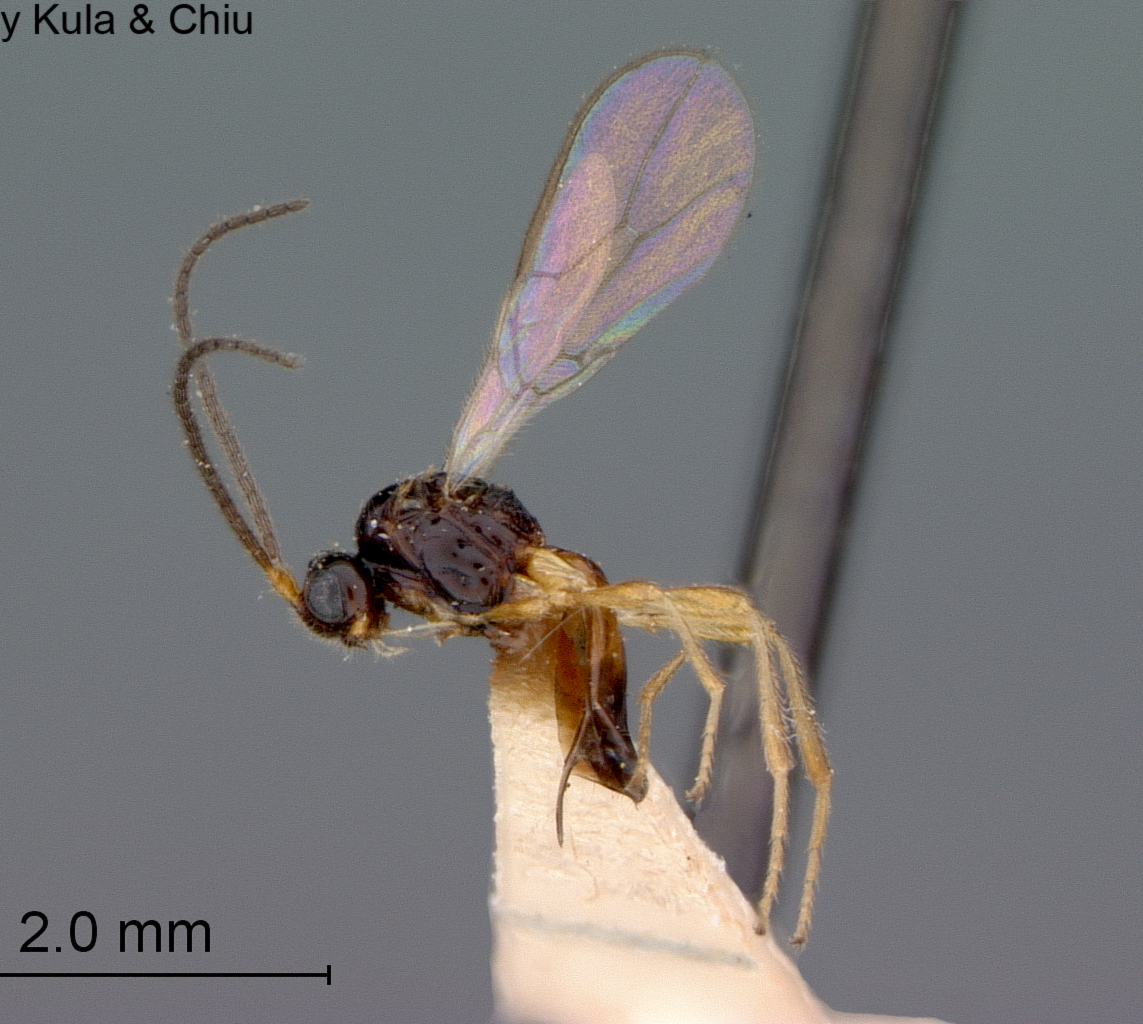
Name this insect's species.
Aspilota brachybasis
